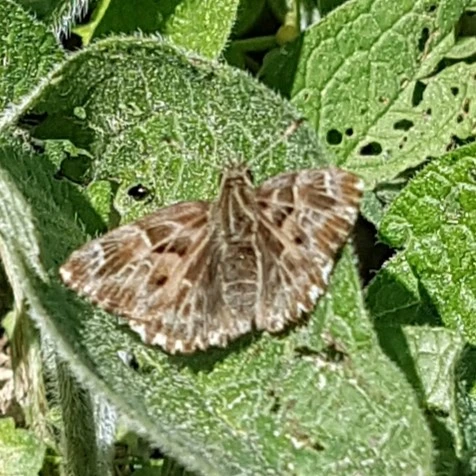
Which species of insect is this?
Carcharodus alceae
